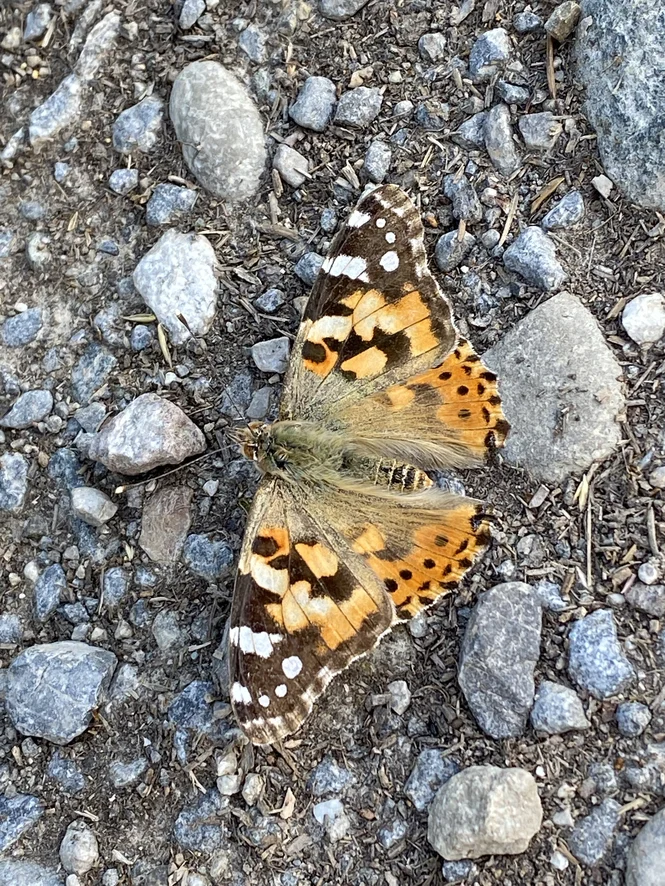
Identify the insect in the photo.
Vanessa cardui
